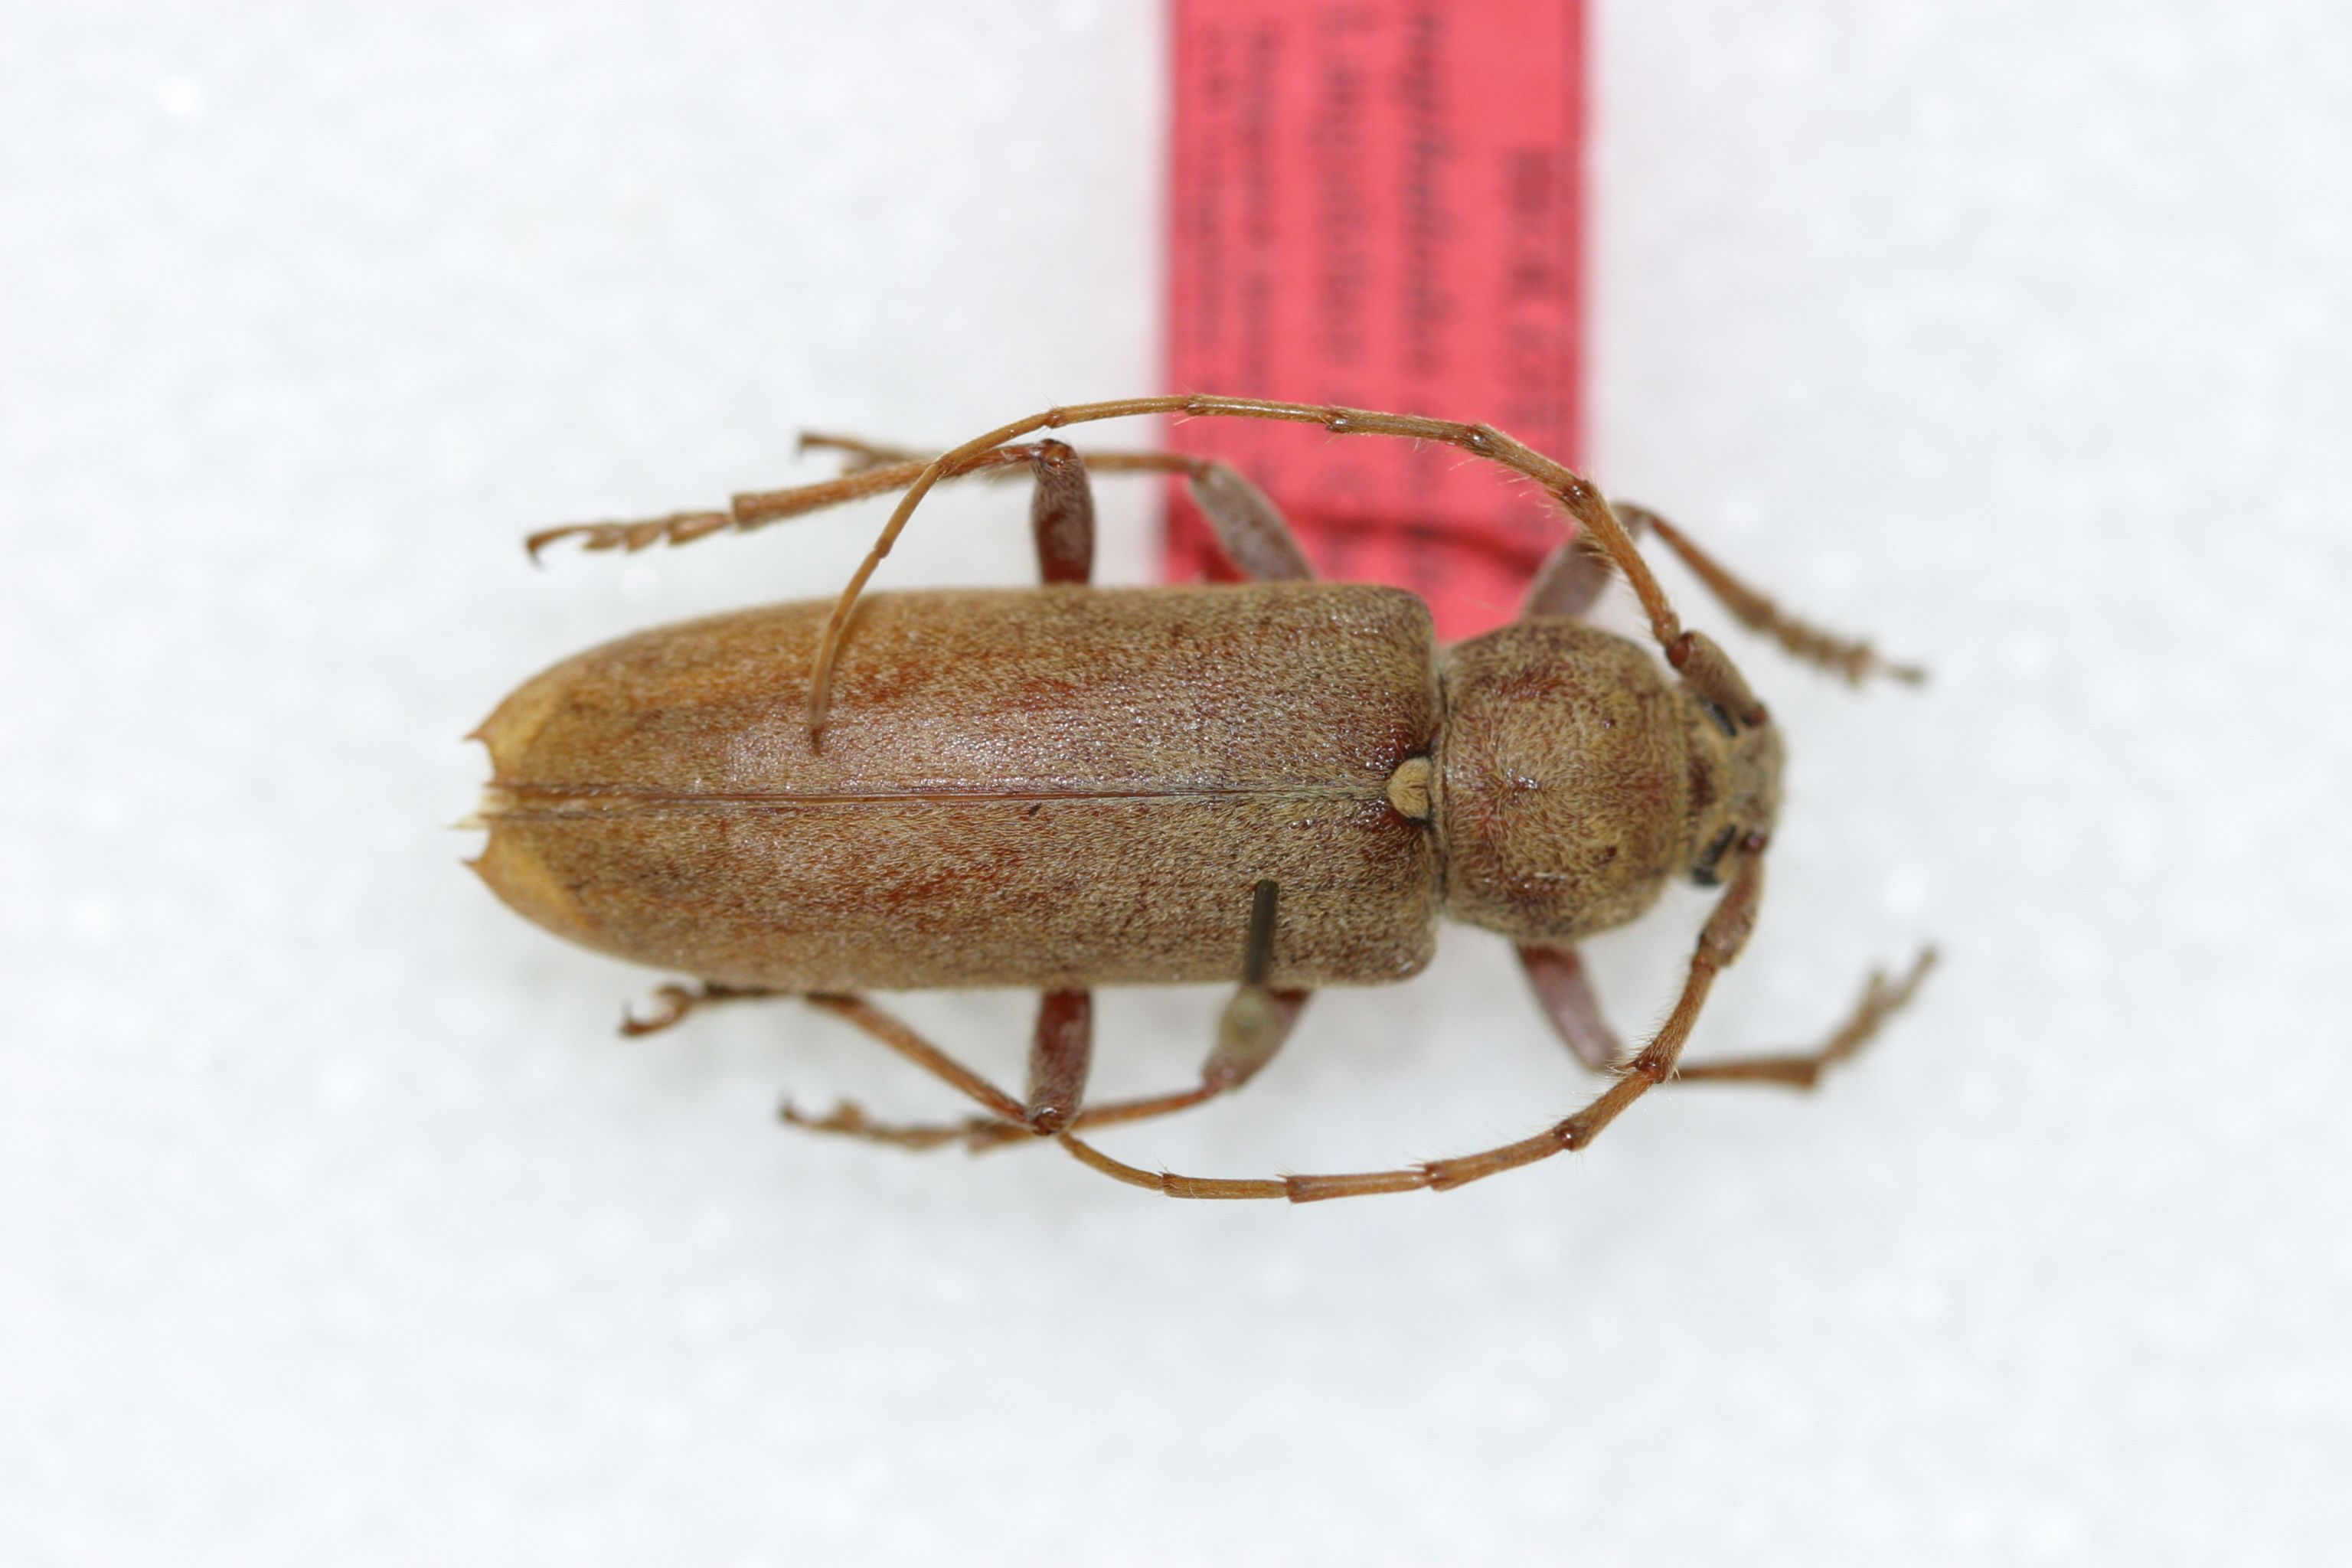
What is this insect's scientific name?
Enaphalodes archboldi
